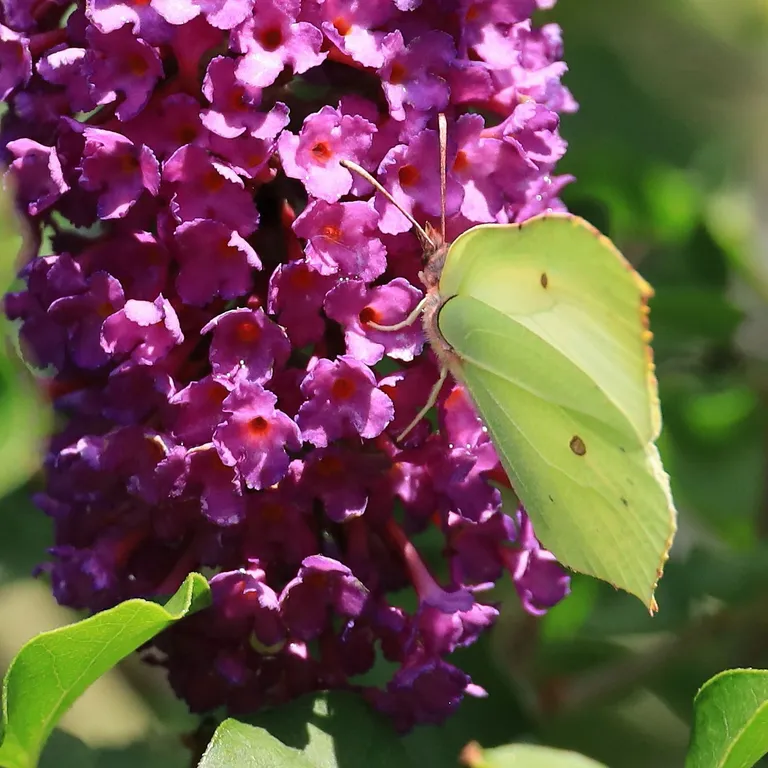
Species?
Gonepteryx rhamni
